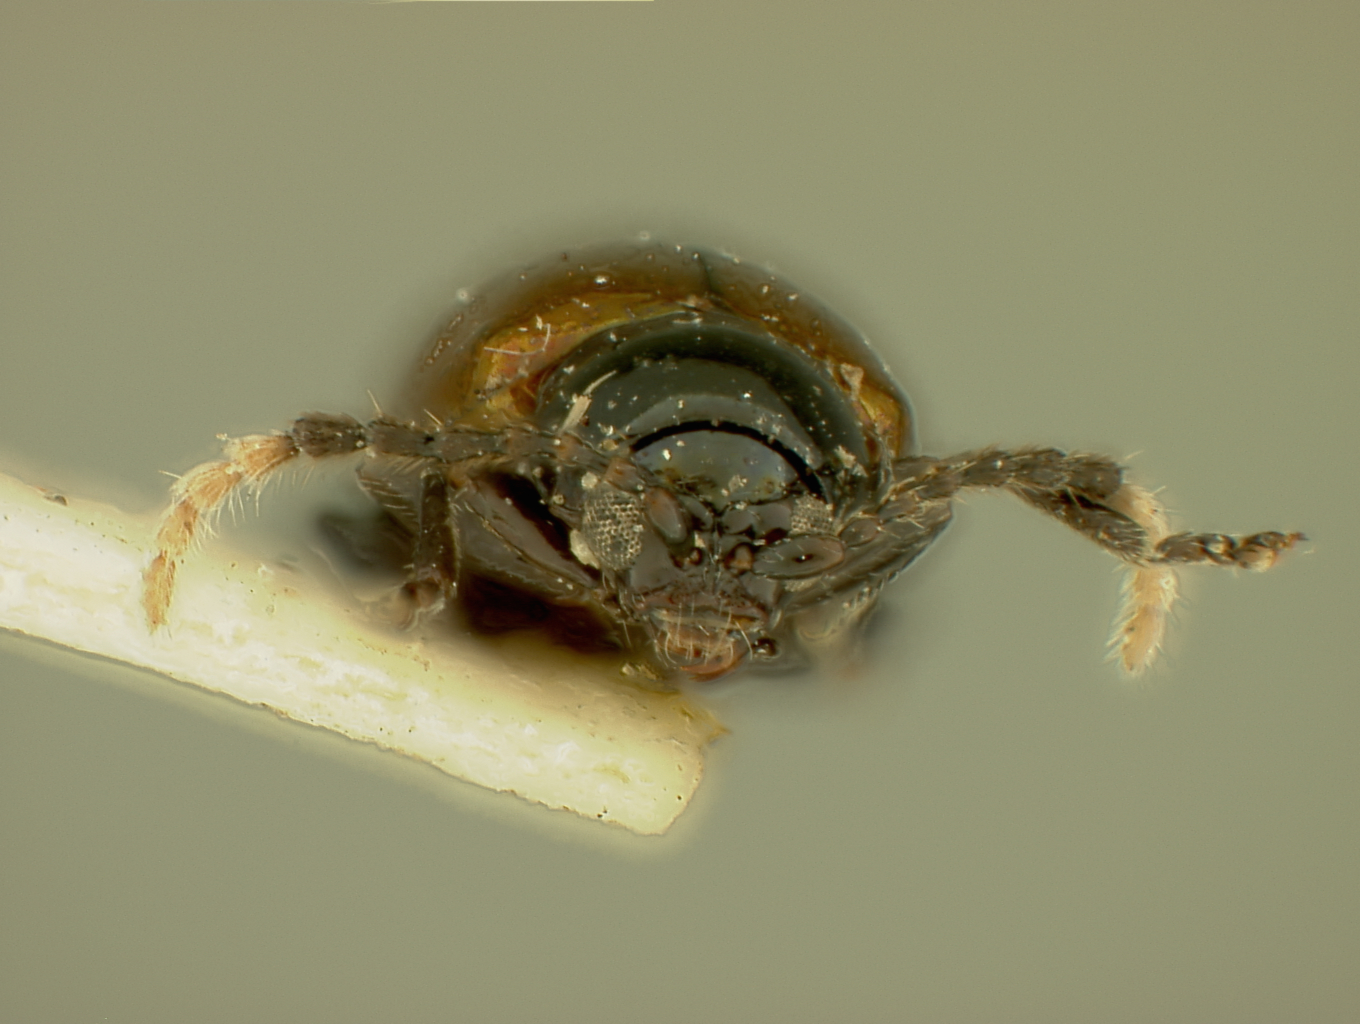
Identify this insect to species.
Hermaeophaga cuprea
